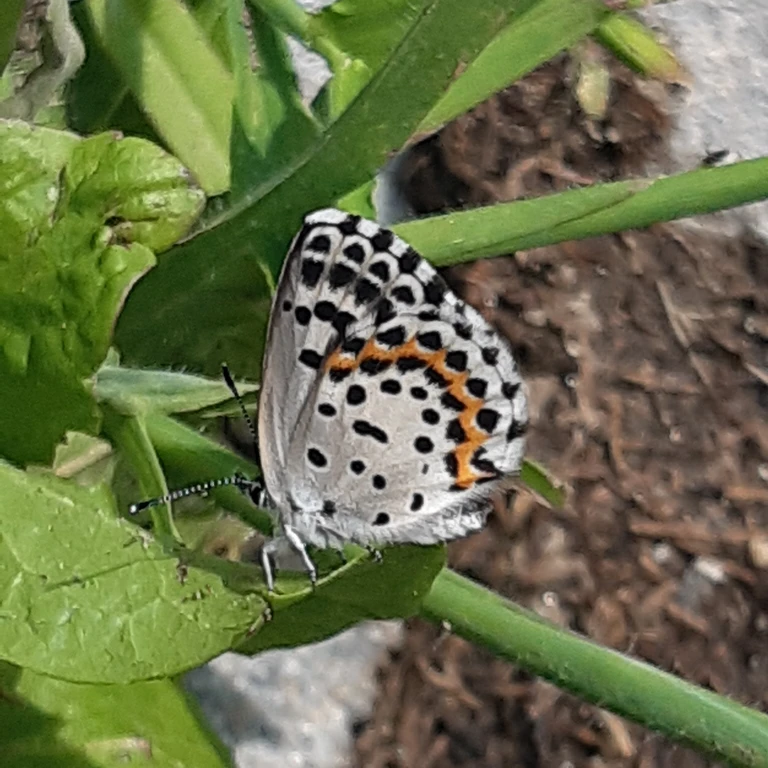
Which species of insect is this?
Scolitantides orion
